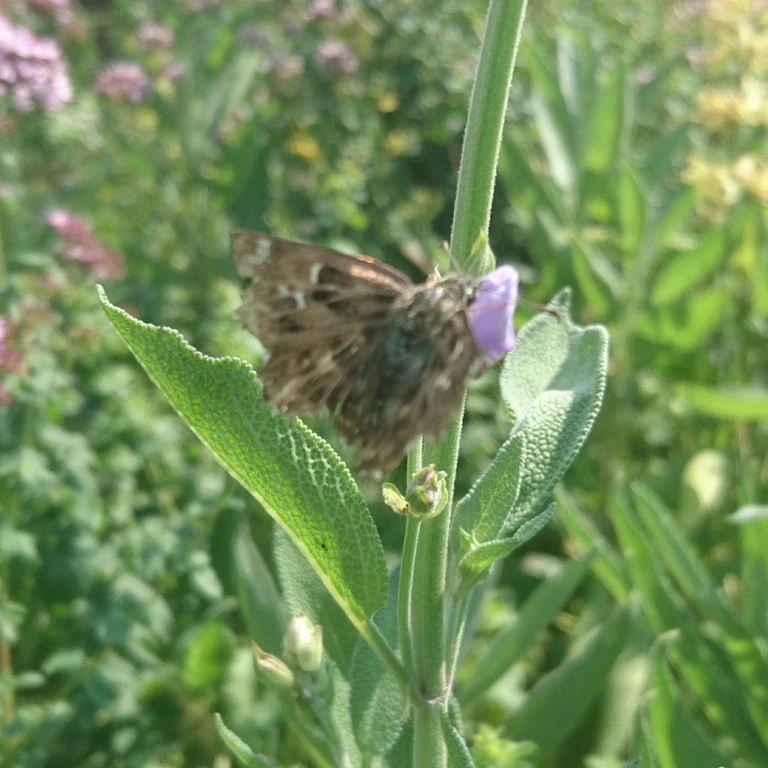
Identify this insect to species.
Carcharodus alceae
